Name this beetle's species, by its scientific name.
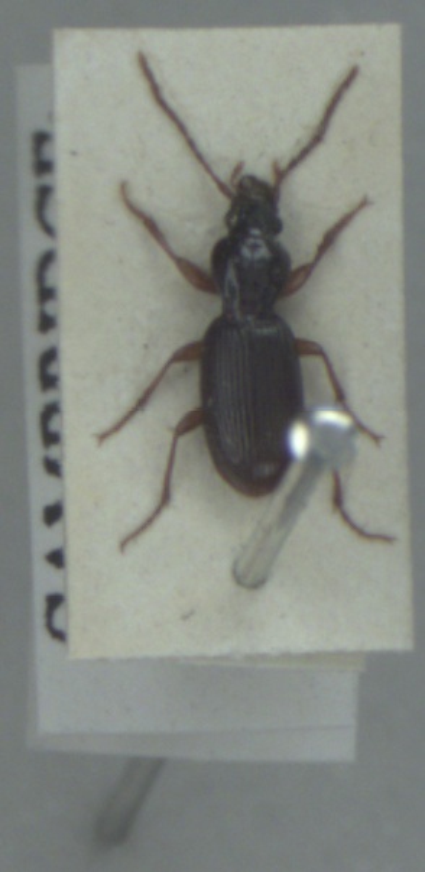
Stomis pumicatus
